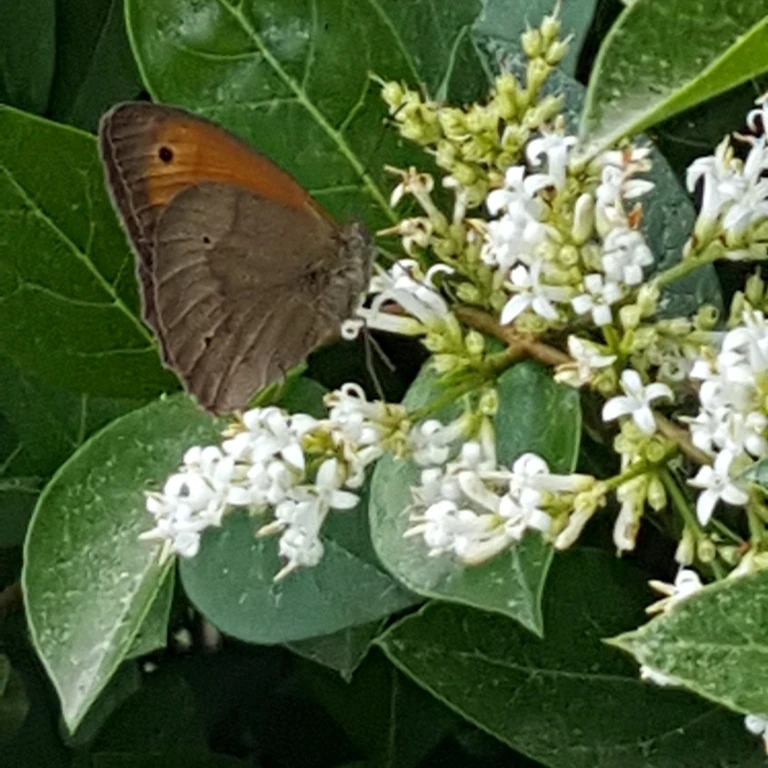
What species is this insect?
Maniola jurtina
